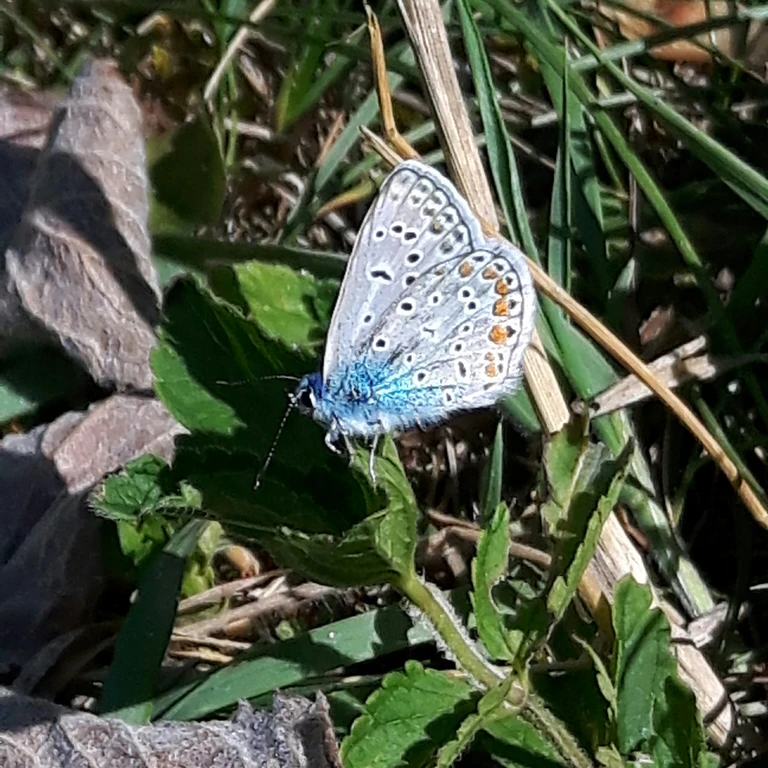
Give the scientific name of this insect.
Polyommatus icarus
